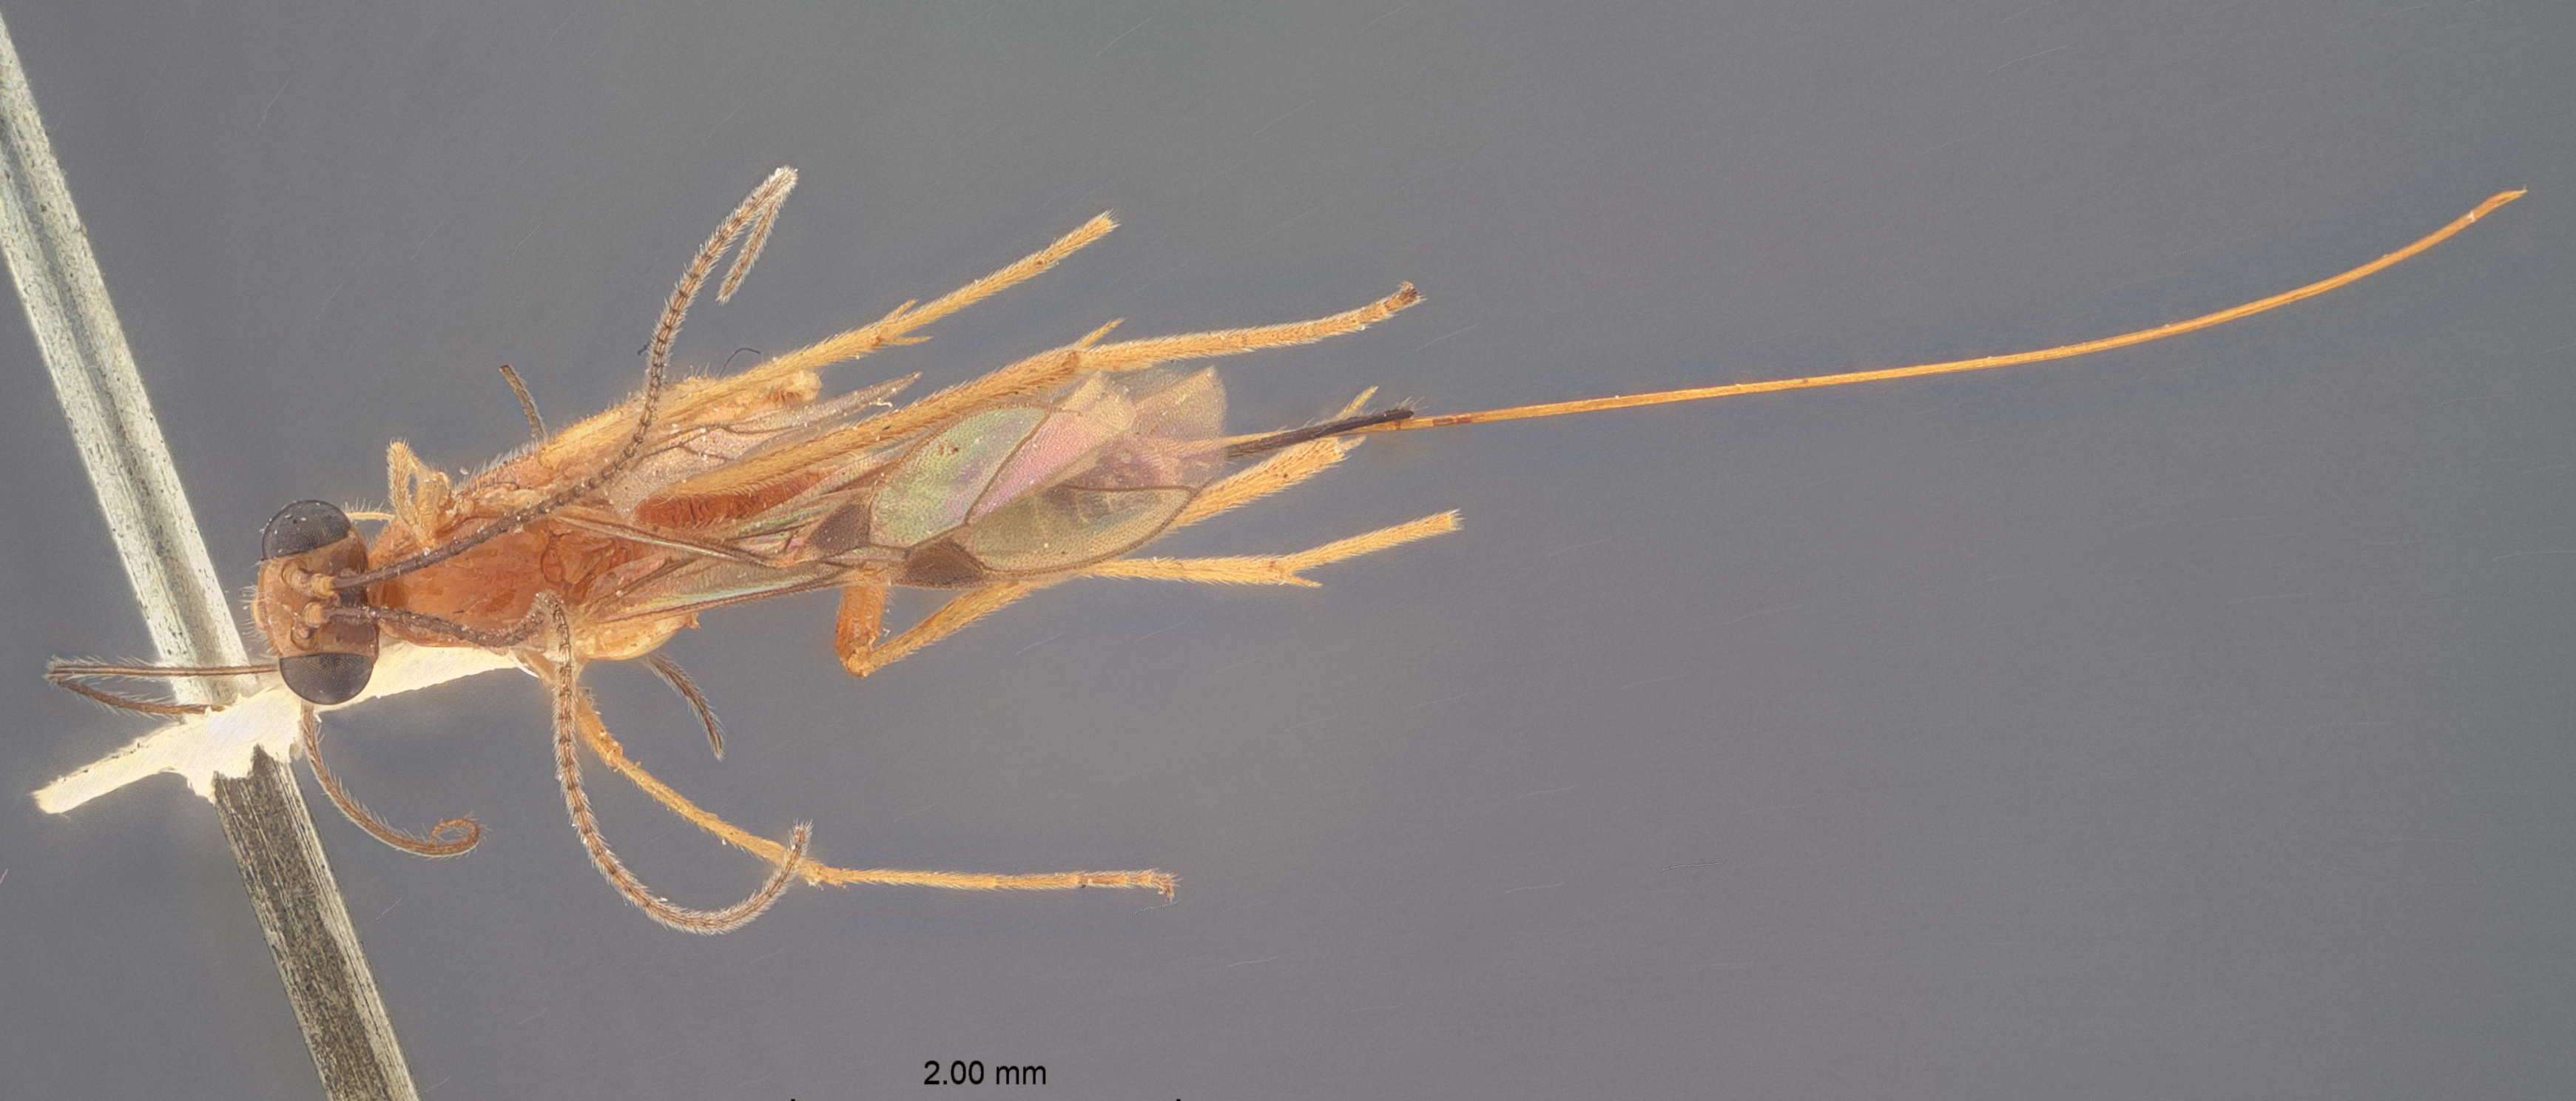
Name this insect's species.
Macrocentrus reticulatus
